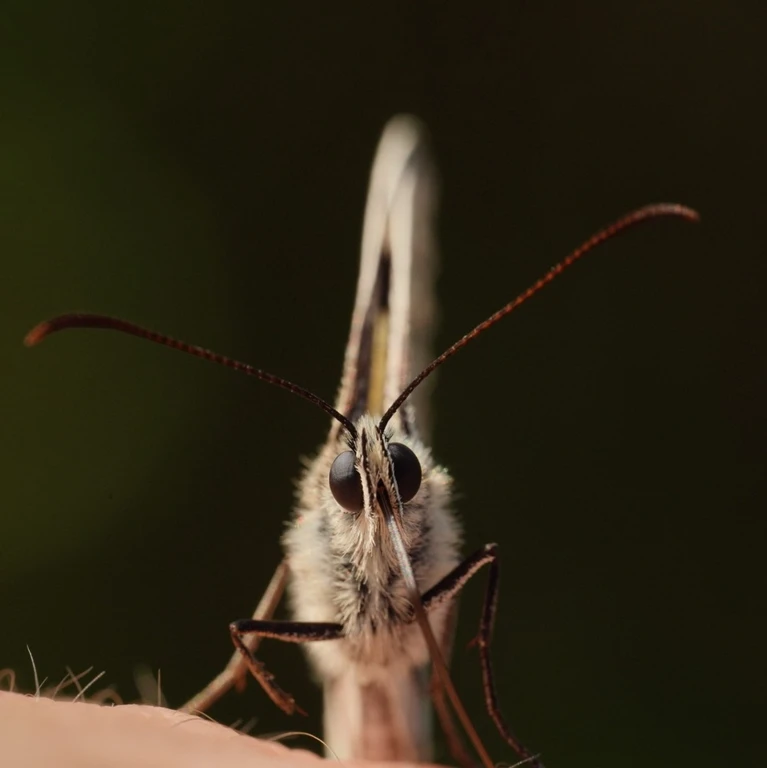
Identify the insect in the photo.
Melanargia galathea
